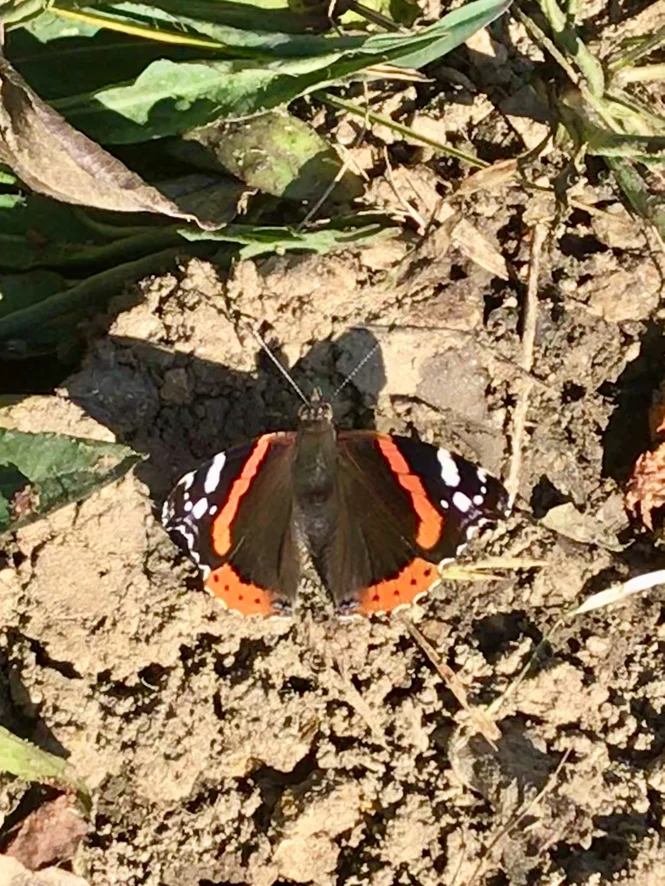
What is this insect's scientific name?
Vanessa atalanta
